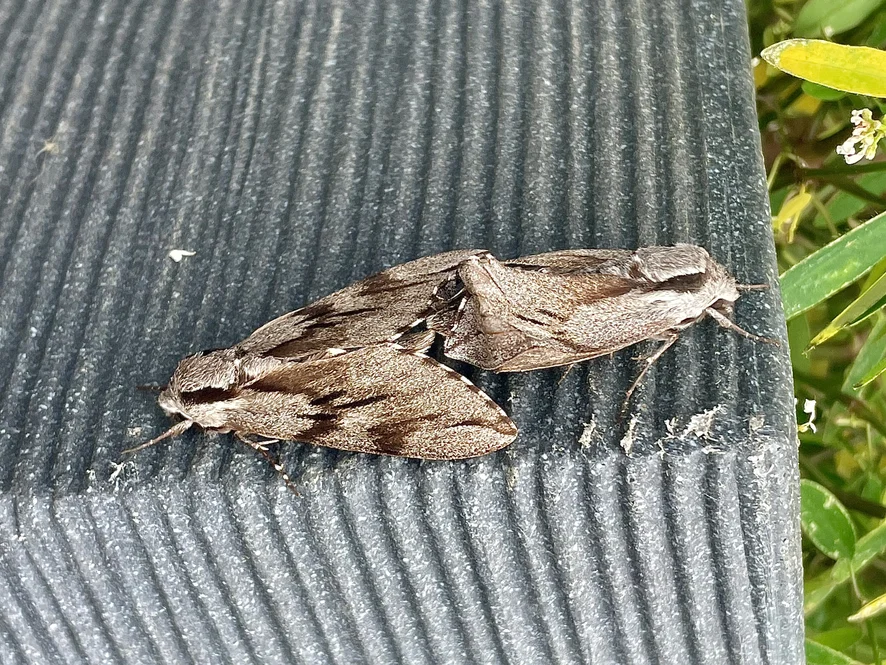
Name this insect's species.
Sphinx pinastri
